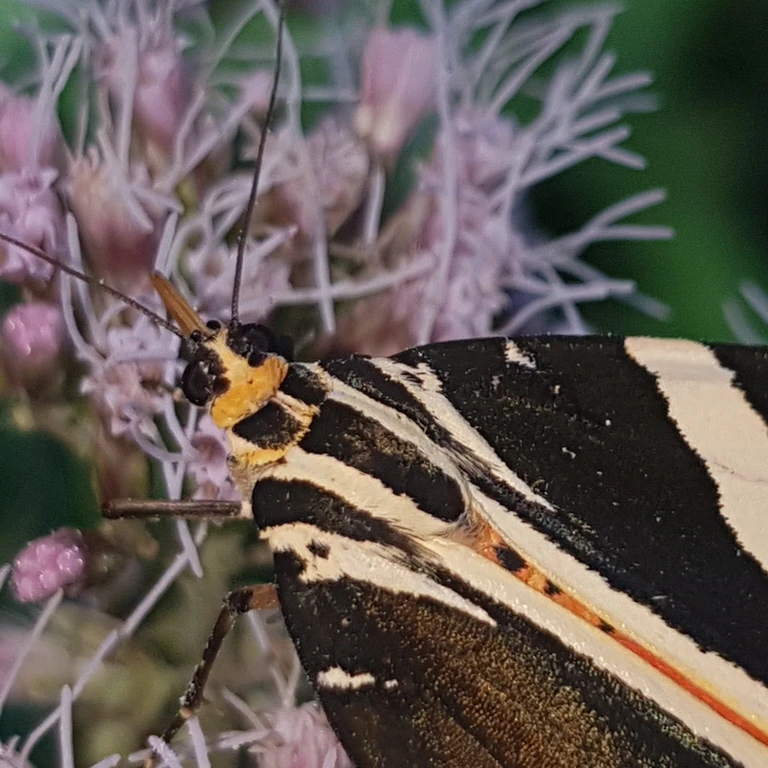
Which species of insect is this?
Euplagia quadripunctaria
